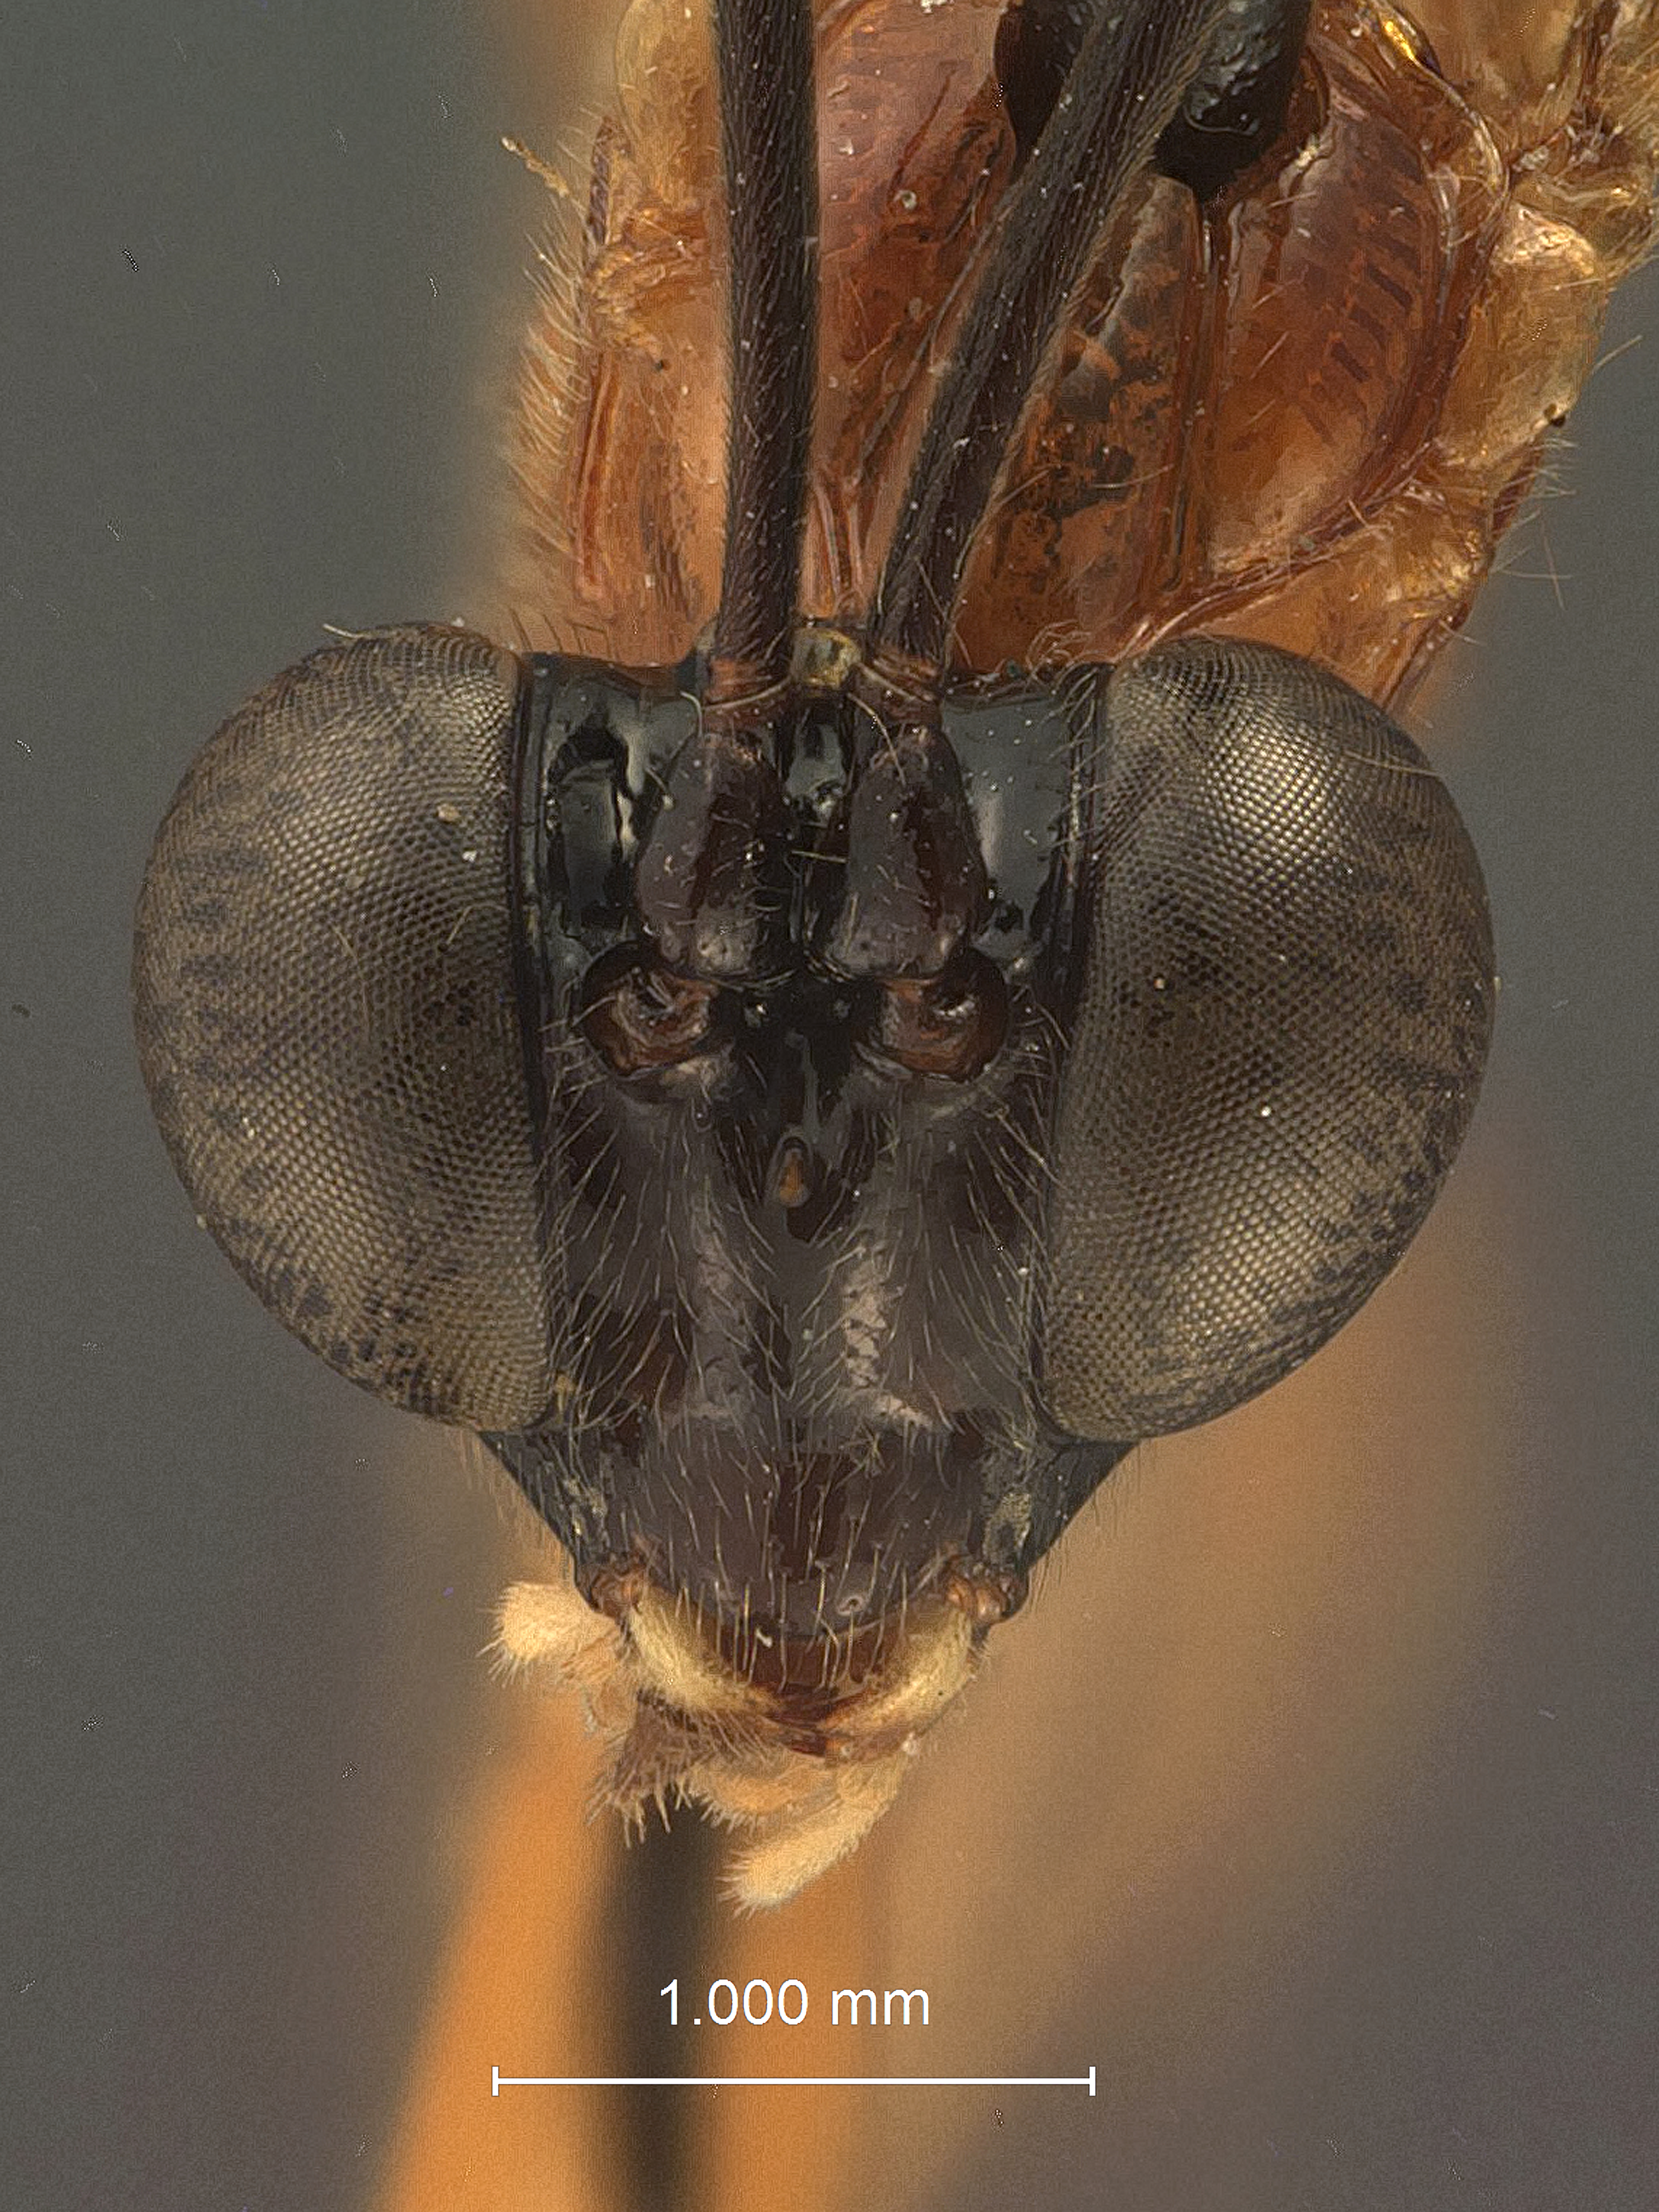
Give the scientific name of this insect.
Polycyrtus nigriclypeatus
